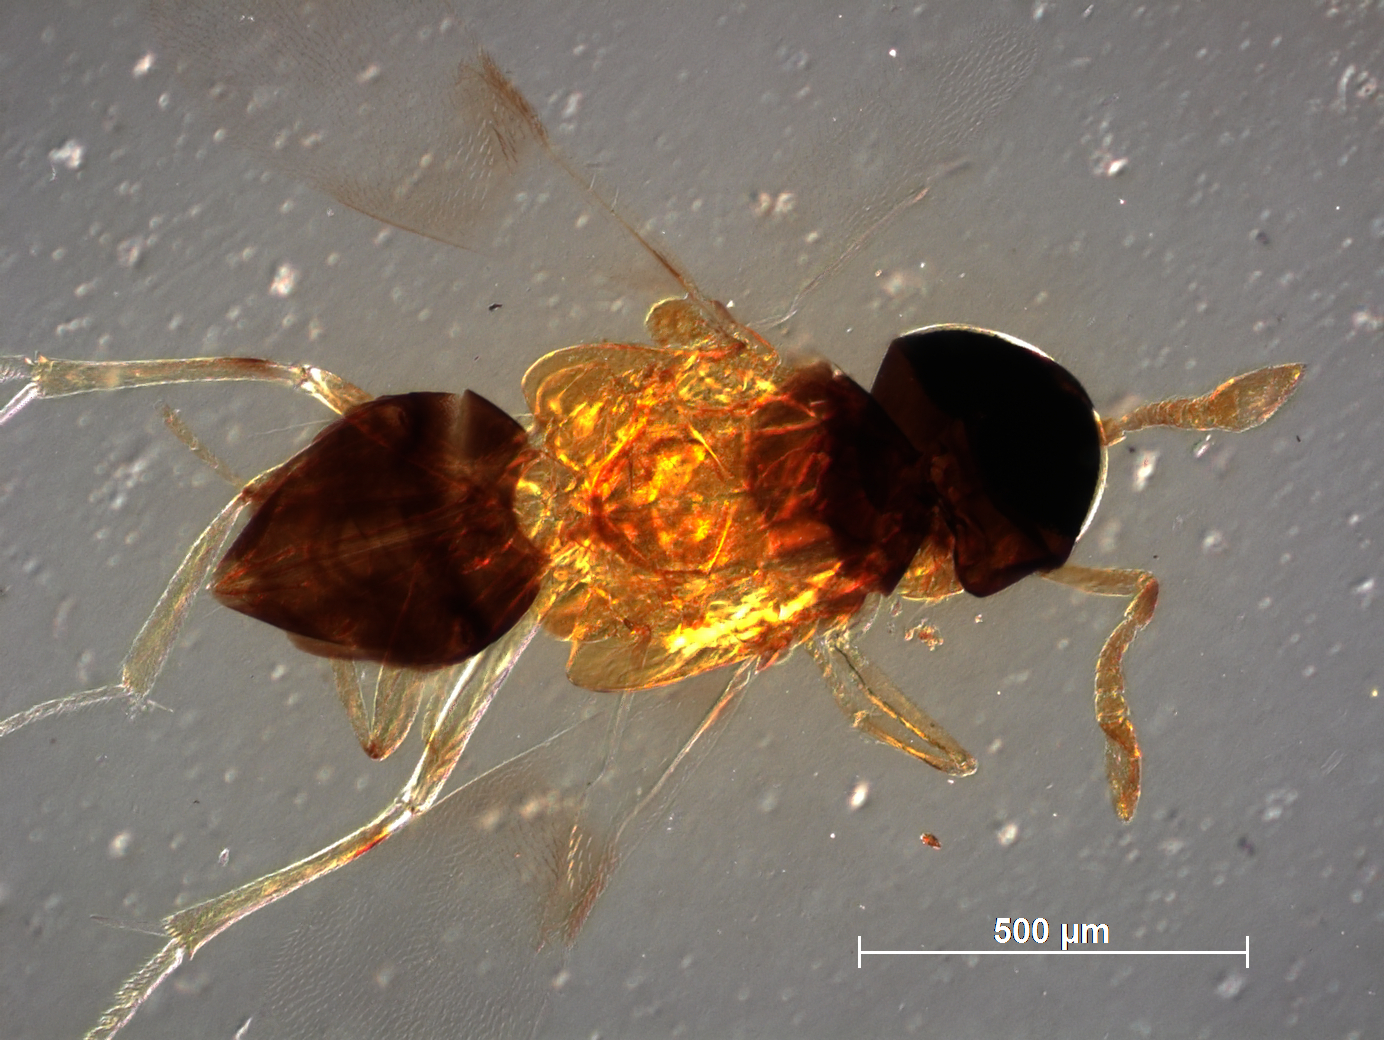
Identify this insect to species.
Metaphycus monticolens
